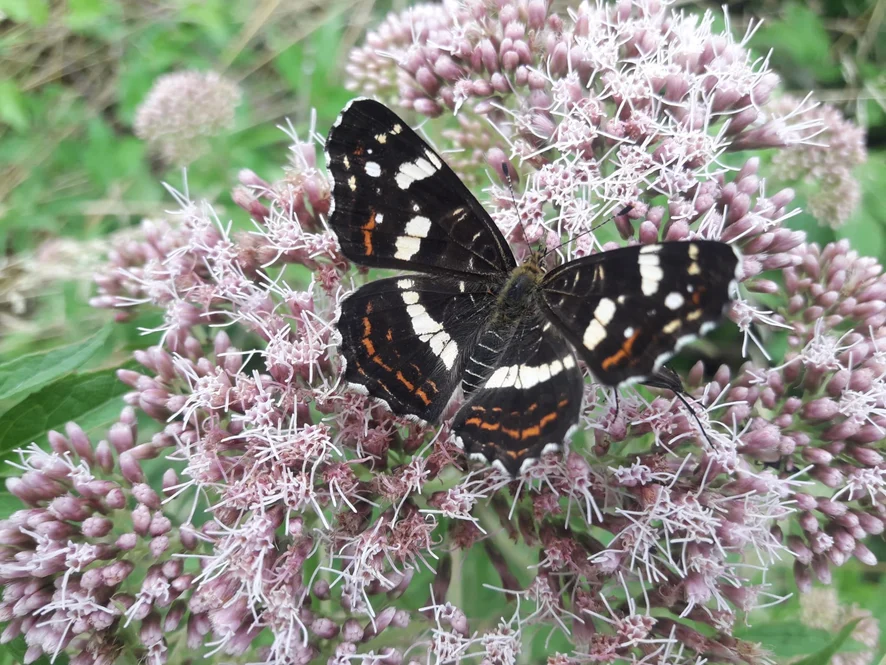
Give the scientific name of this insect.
Araschnia levana
